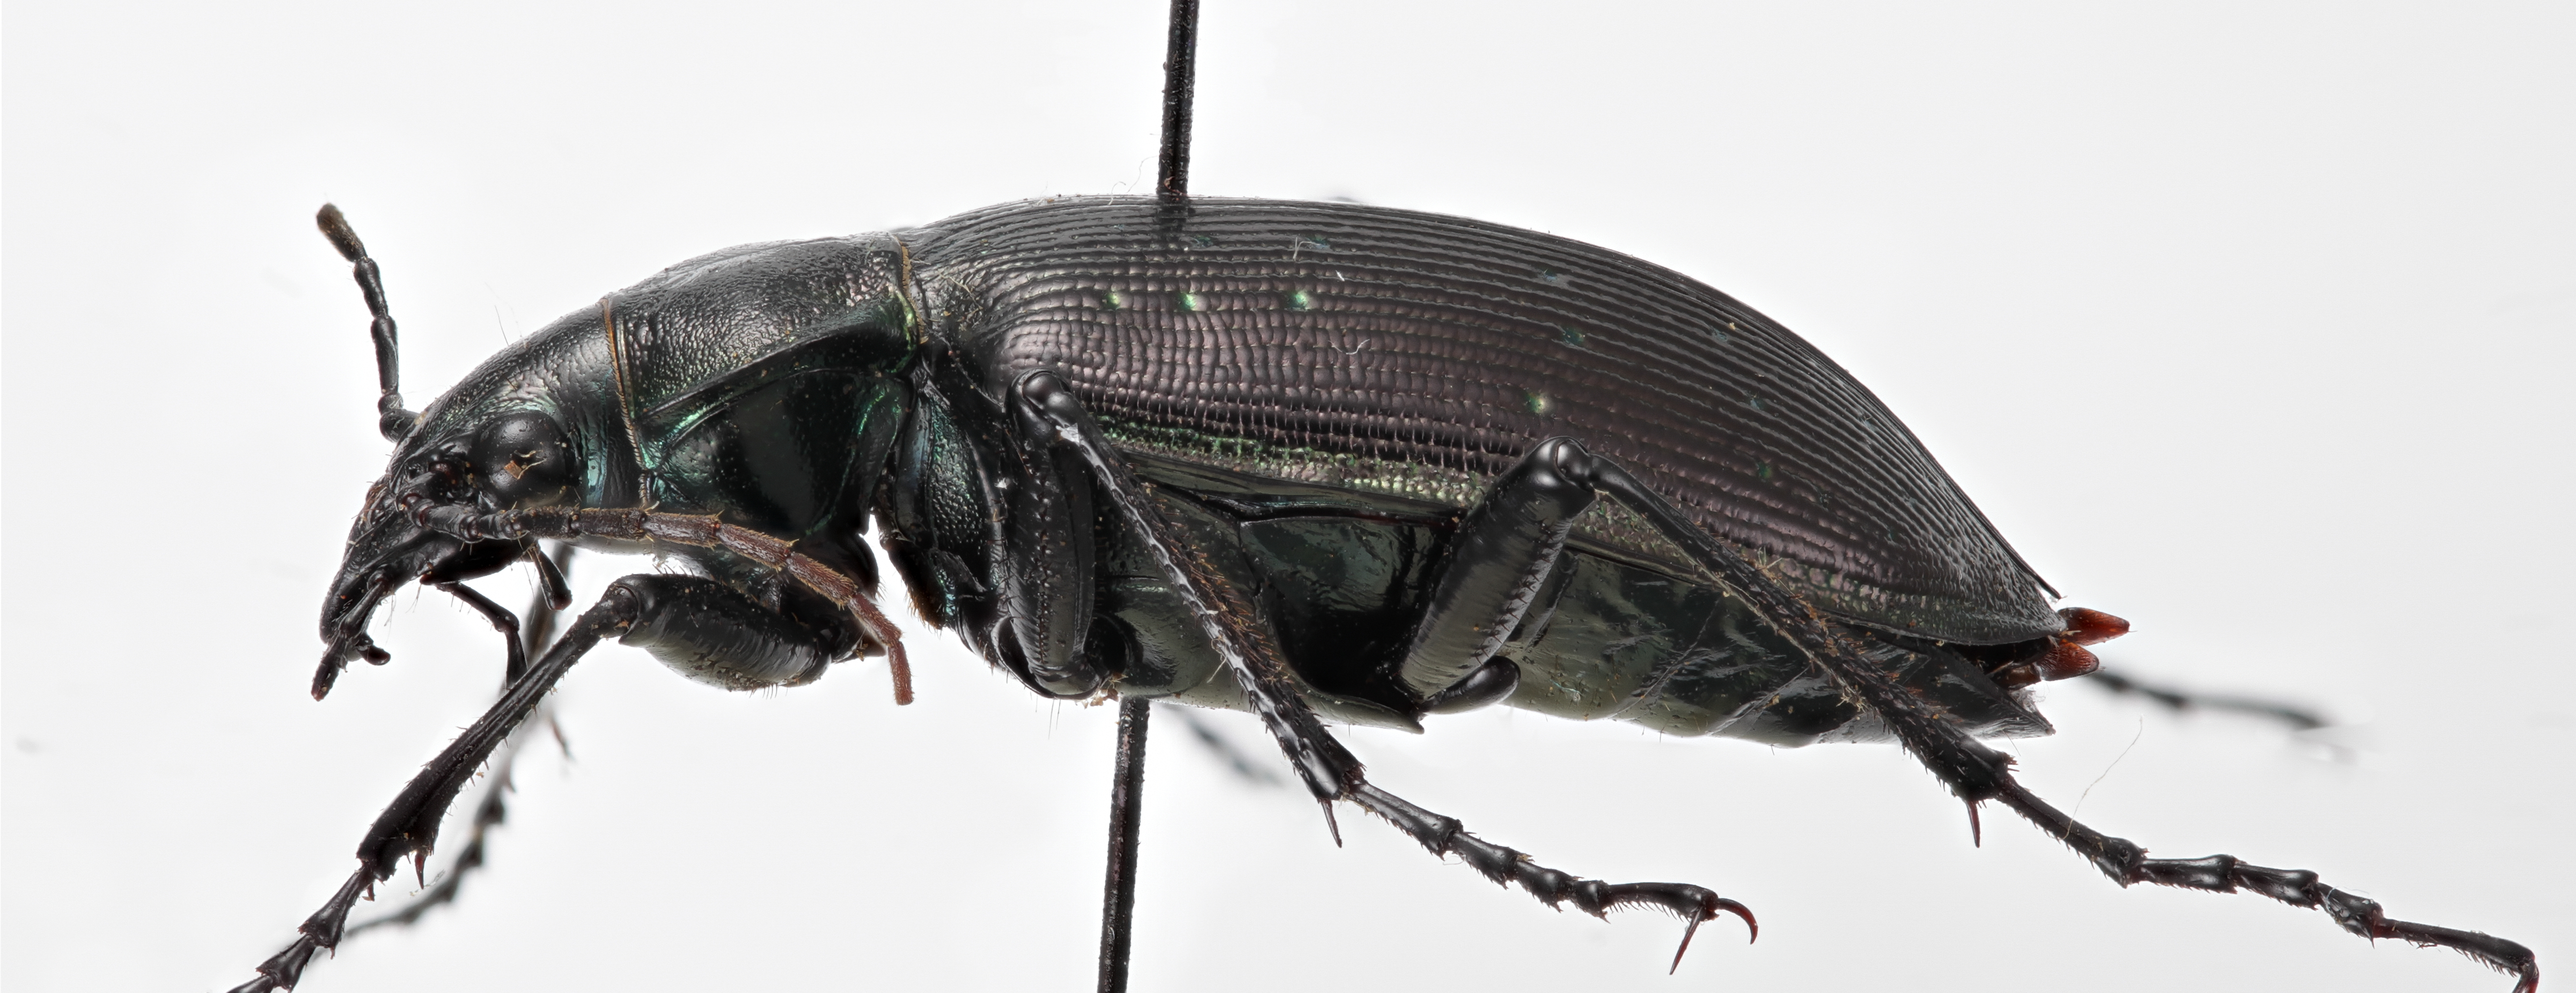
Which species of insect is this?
Calosoma frigidum
